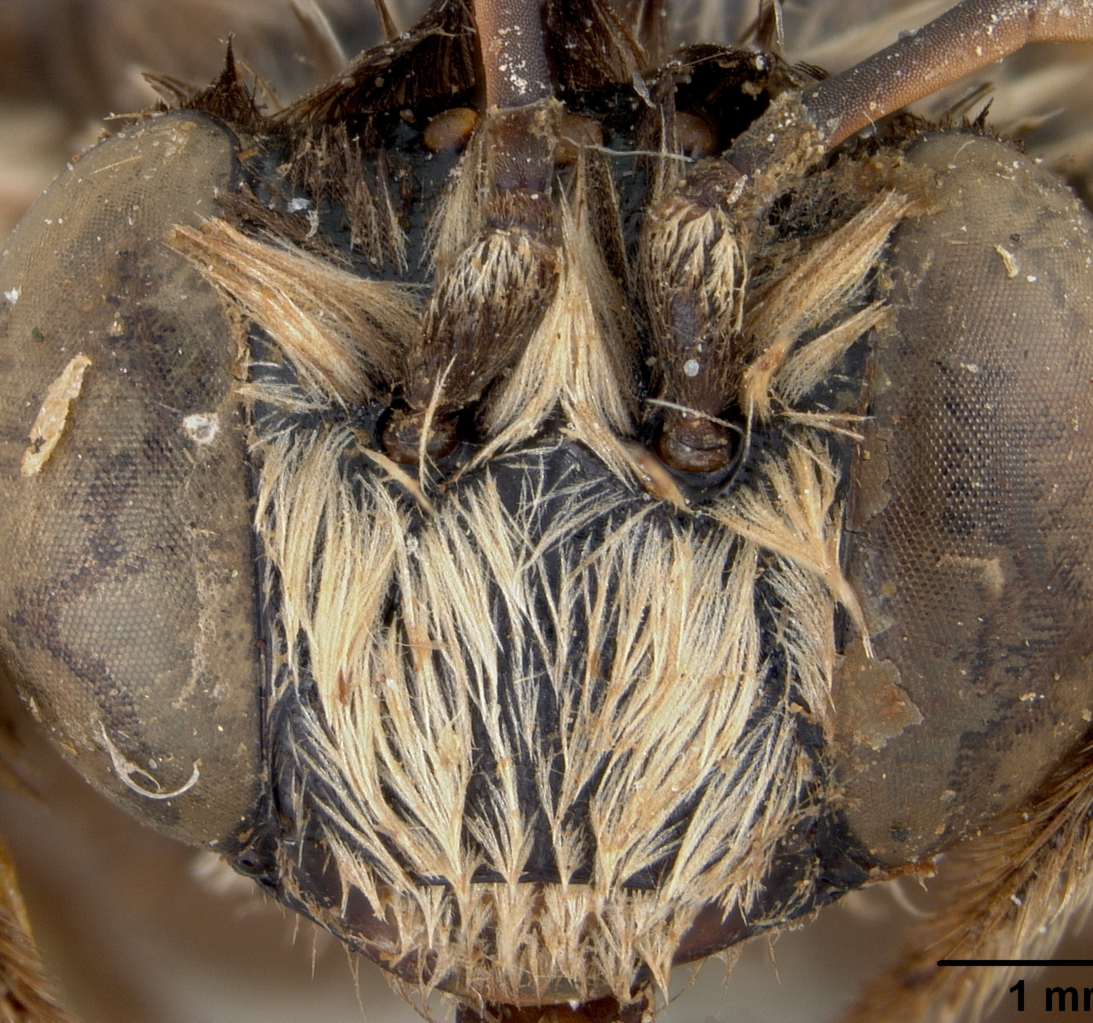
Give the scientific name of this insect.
Melissodes albocollaris
